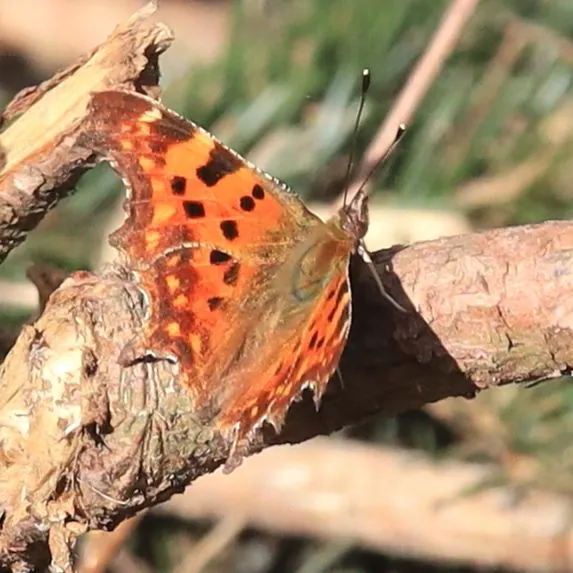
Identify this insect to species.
Polygonia c-album
